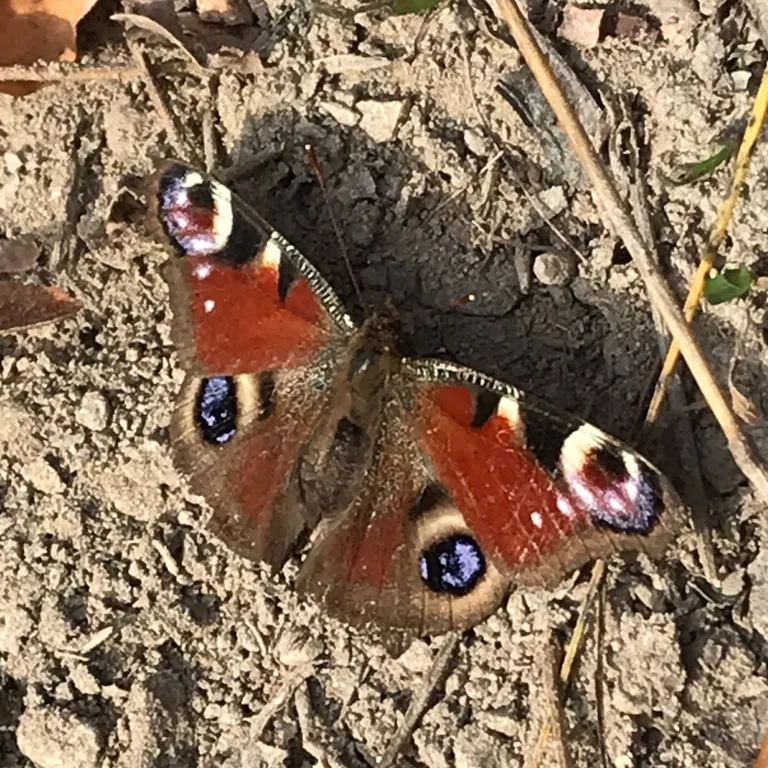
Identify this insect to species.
Aglais io
